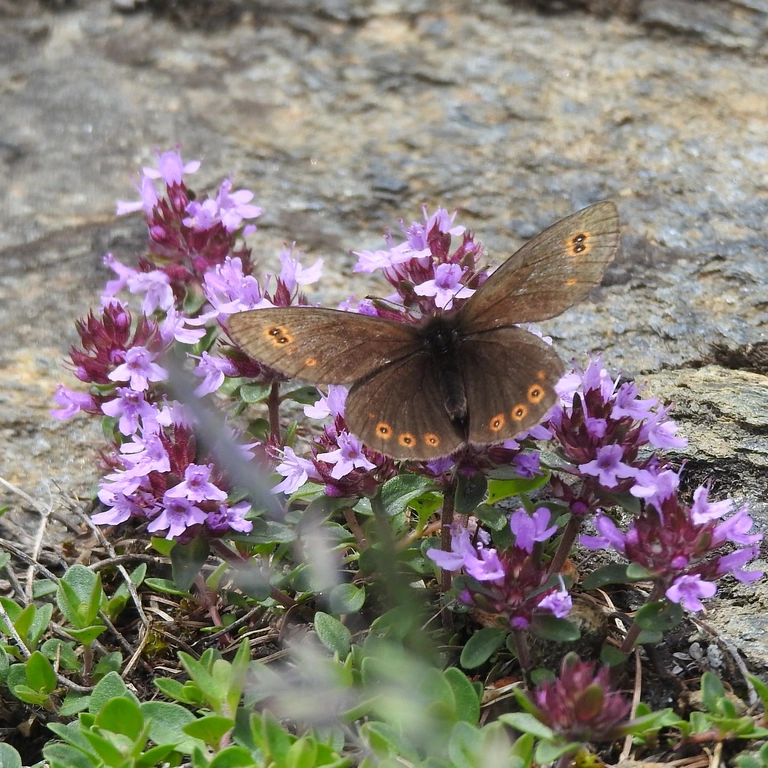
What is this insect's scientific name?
Erebia medusa
